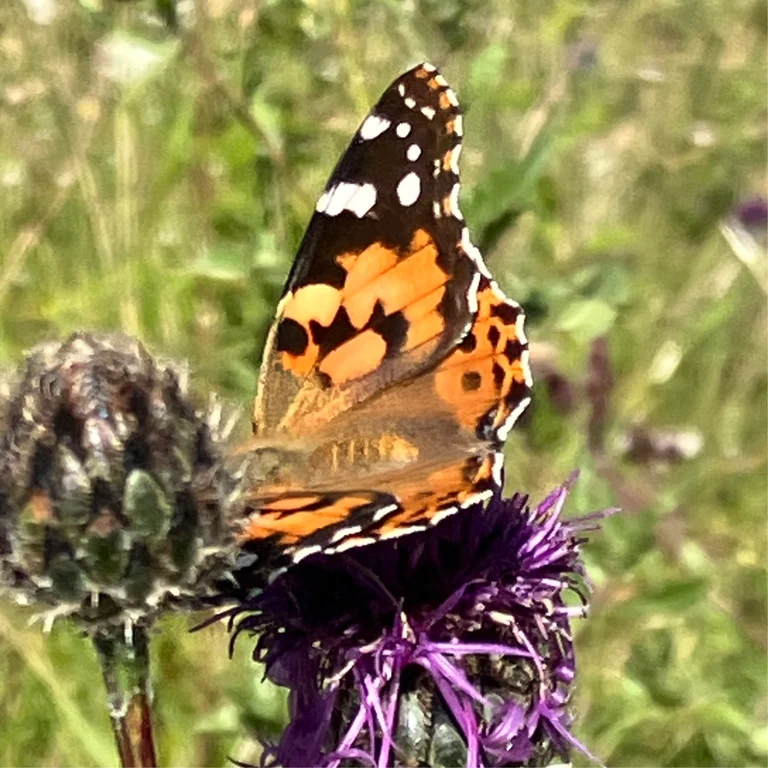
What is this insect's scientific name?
Vanessa cardui
